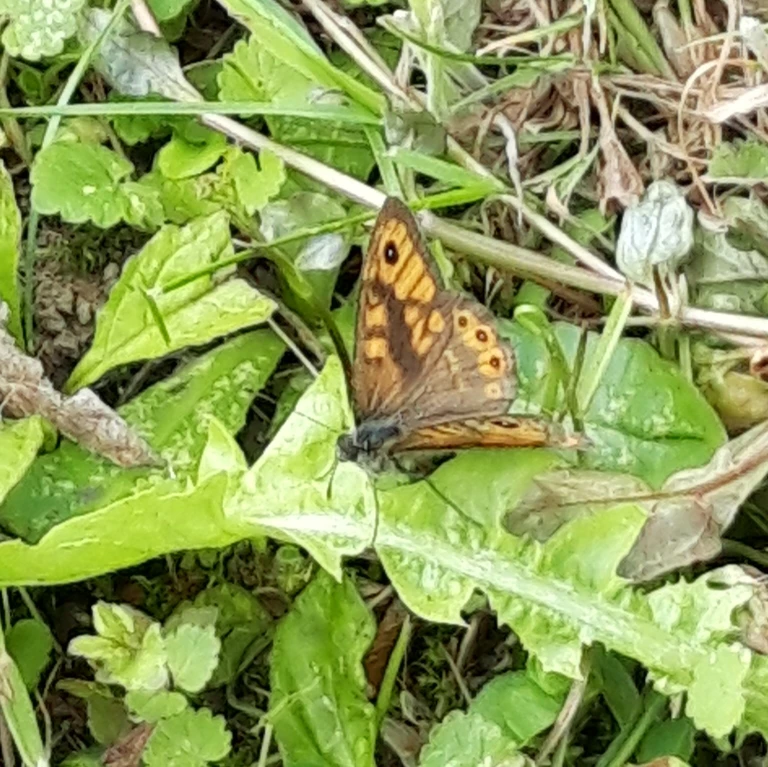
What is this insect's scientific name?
Lasiommata megera (also Pararge megera)
